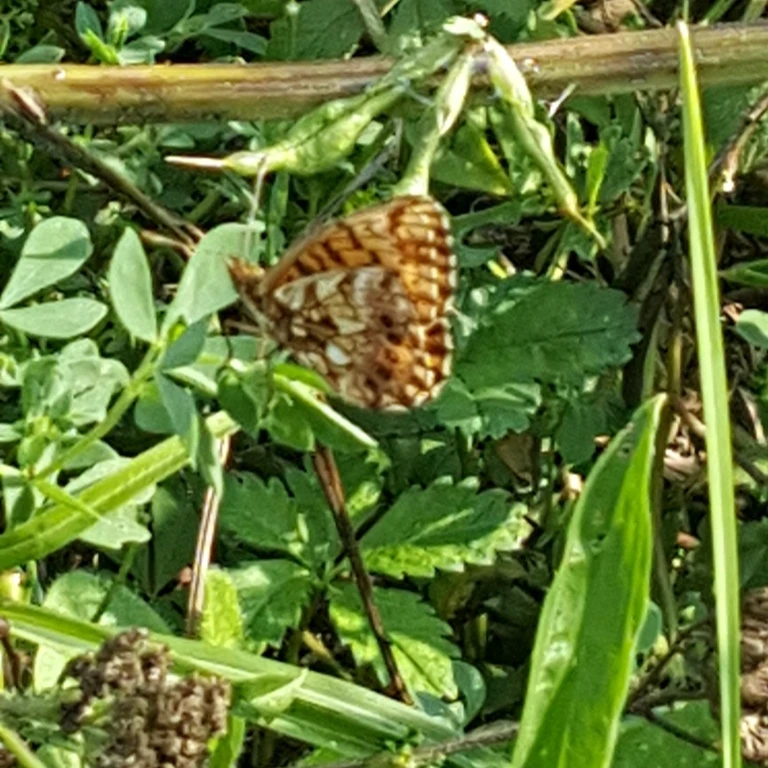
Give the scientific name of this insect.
Boloria dia
